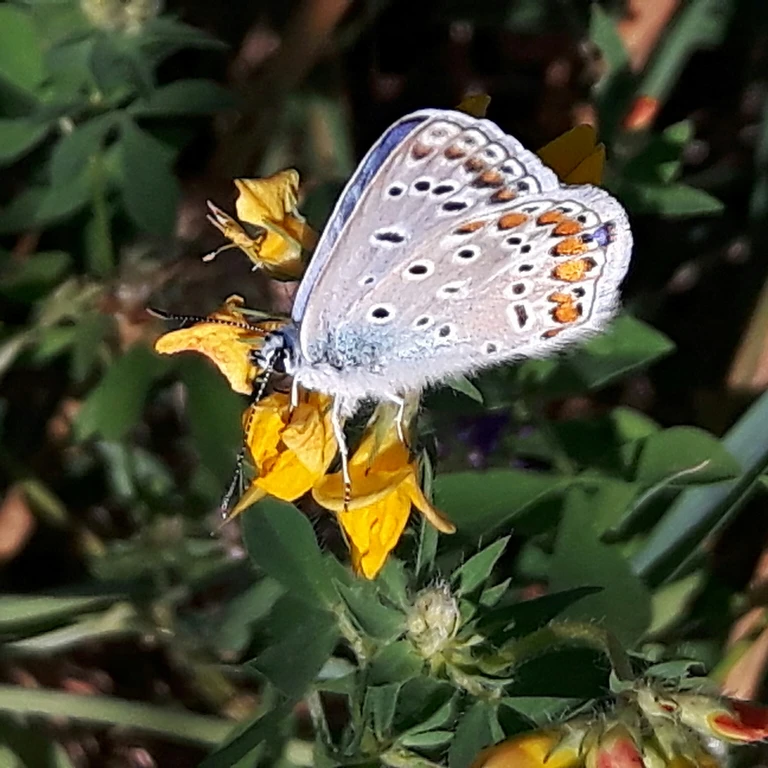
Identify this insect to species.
Polyommatus icarus
